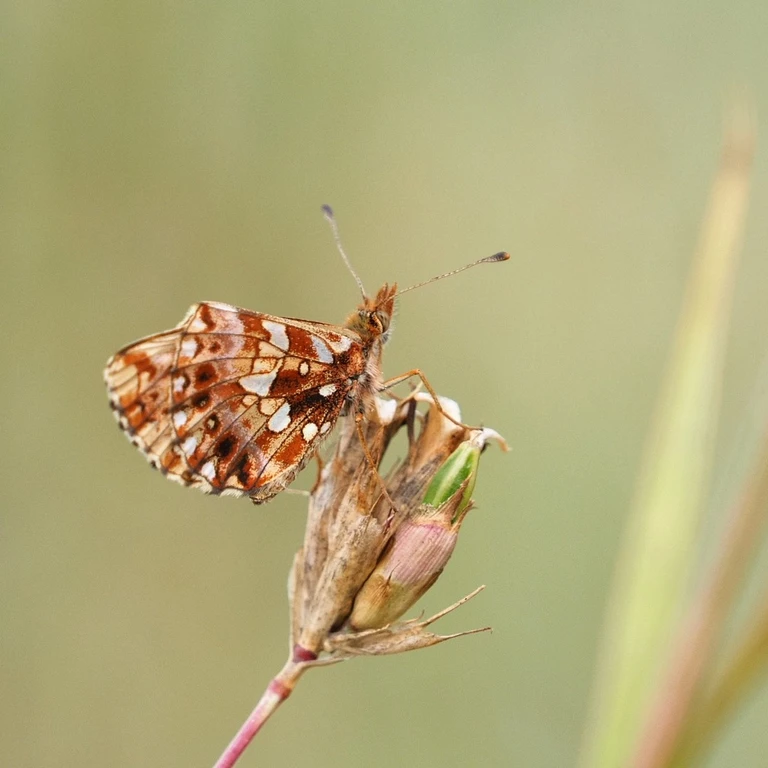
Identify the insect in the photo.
Boloria dia
